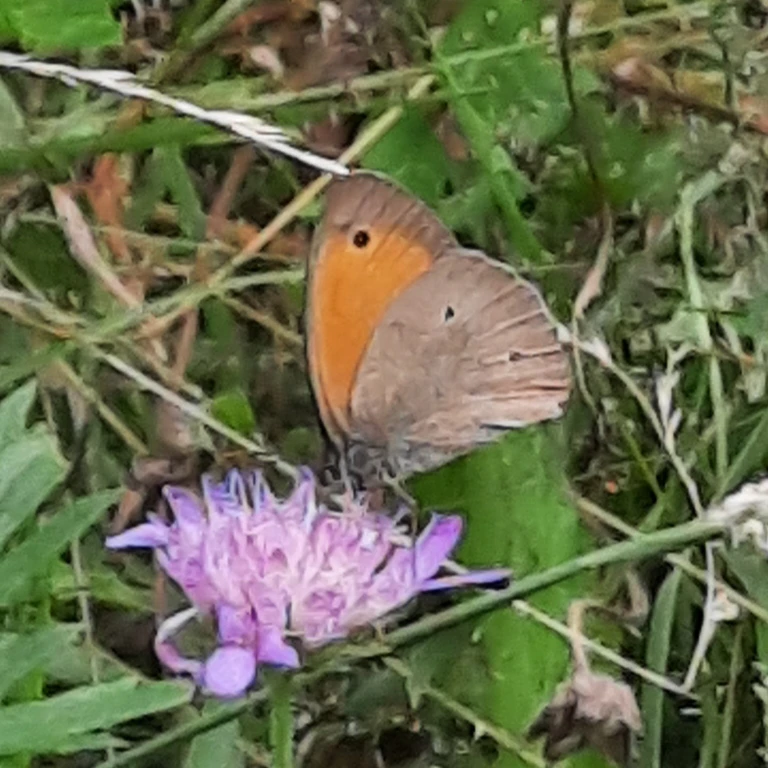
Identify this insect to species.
Maniola jurtina
